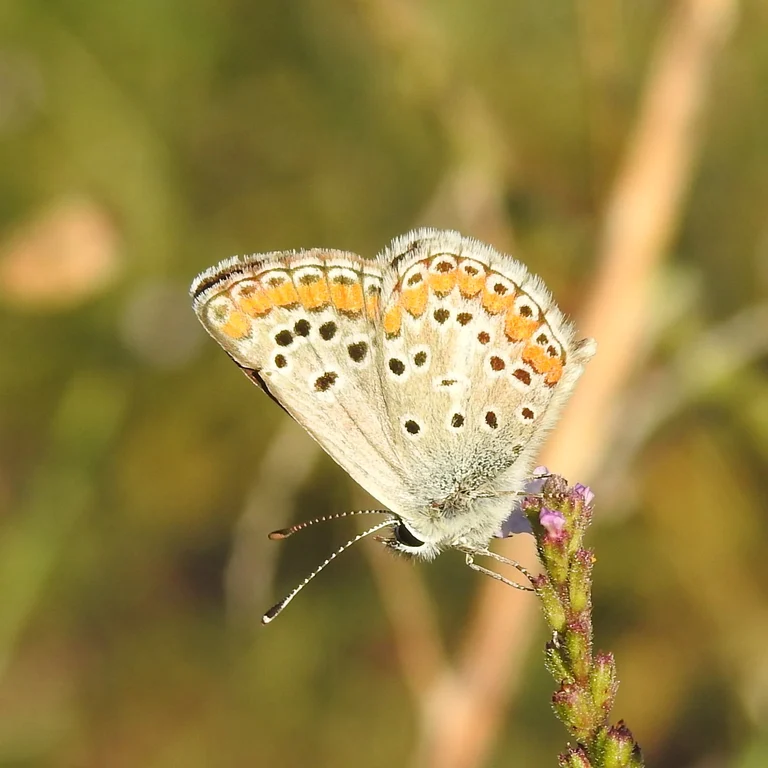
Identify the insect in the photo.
Aricia agestis/artaxerxes
